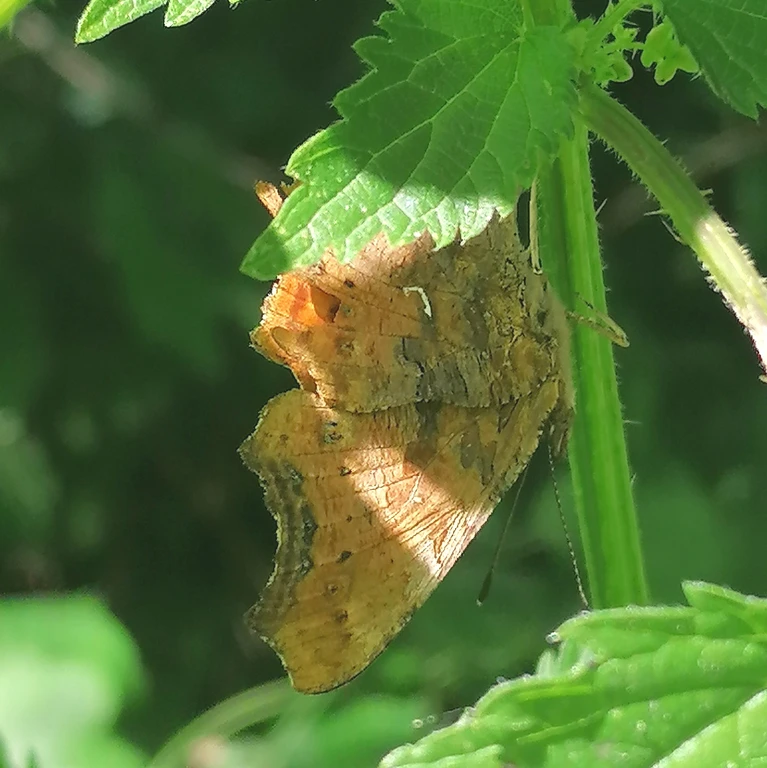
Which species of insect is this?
Polygonia c-album
